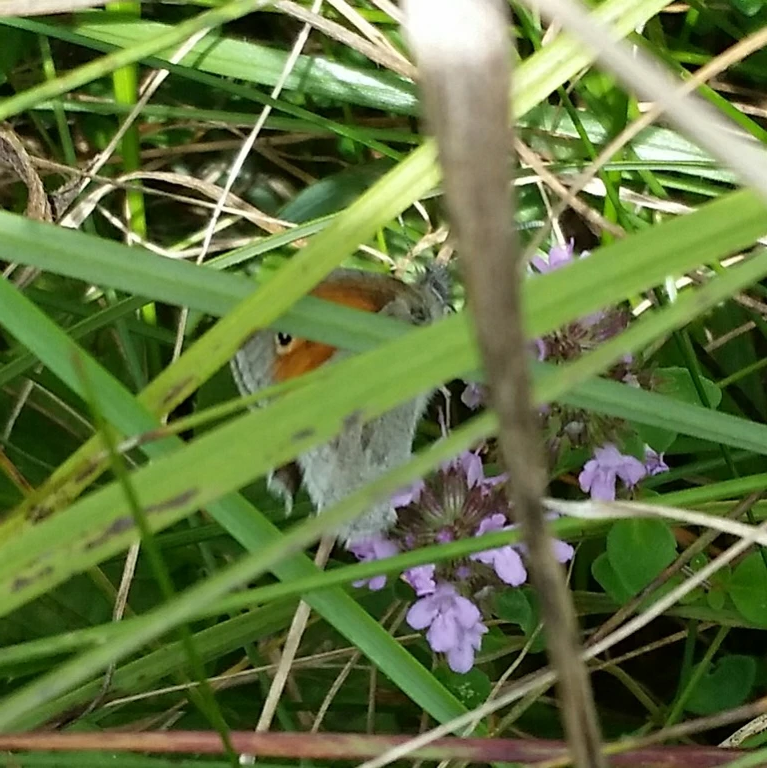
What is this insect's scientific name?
Coenonympha pamphilus
